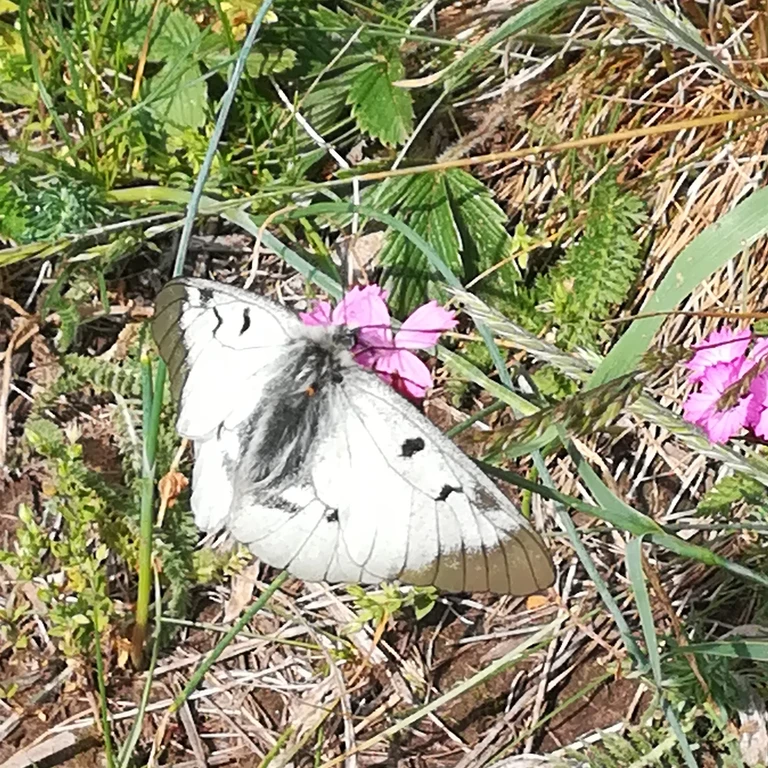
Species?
Parnassius mnemosyne
